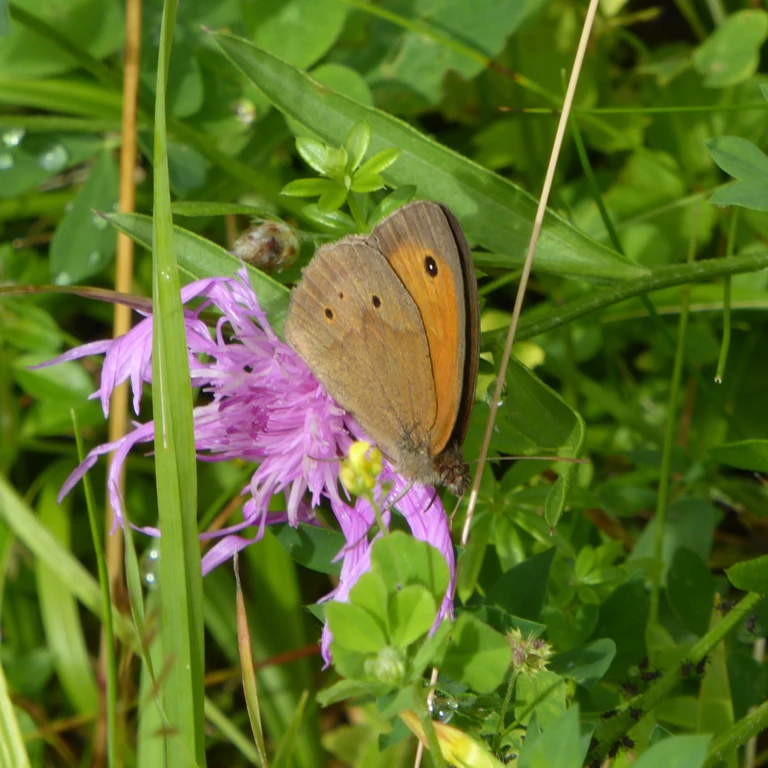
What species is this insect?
Maniola jurtina
